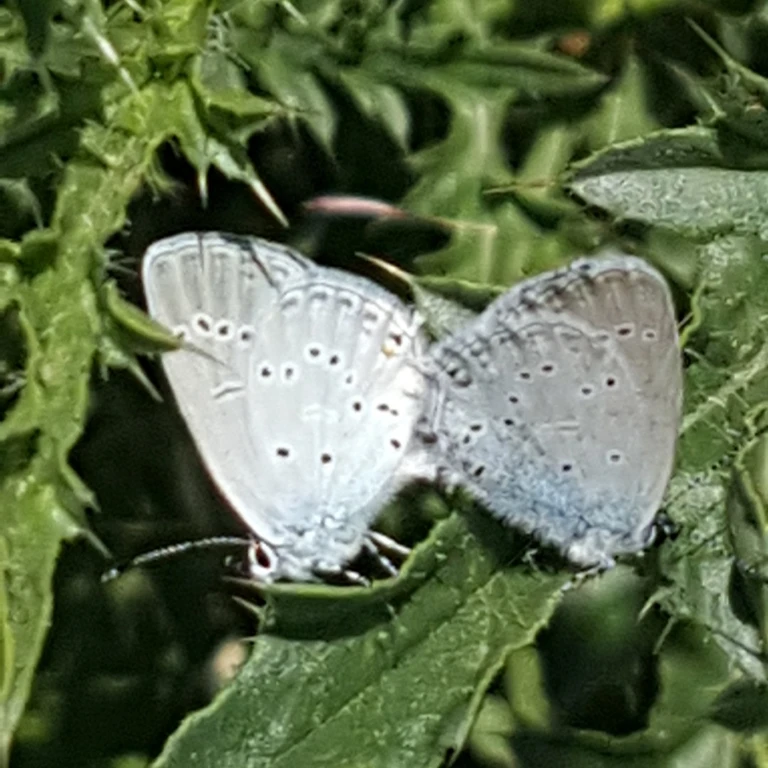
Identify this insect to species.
Cupido decolorata (also Elkalyce decolorata)
